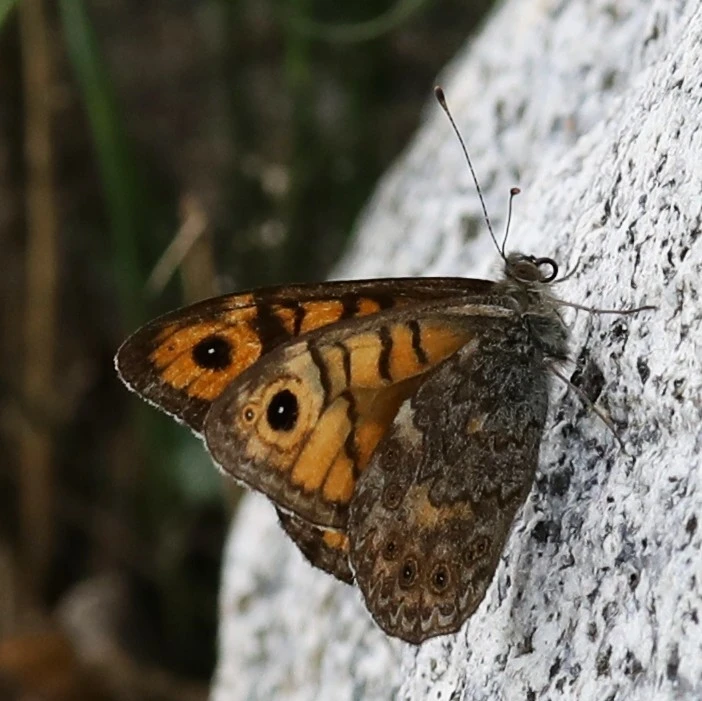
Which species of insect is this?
Lasiommata megera (also Pararge megera)
